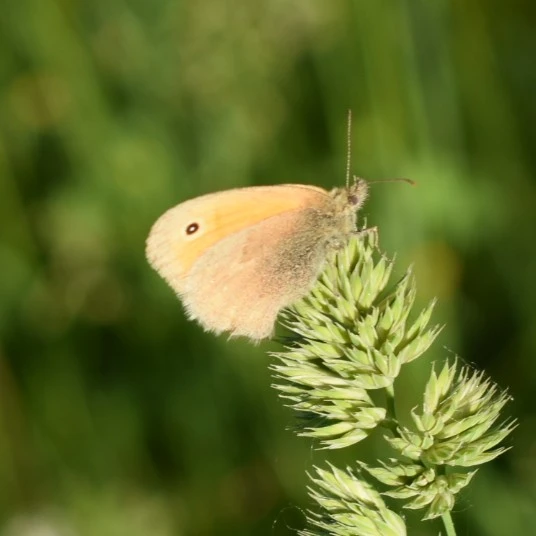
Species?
Coenonympha pamphilus
